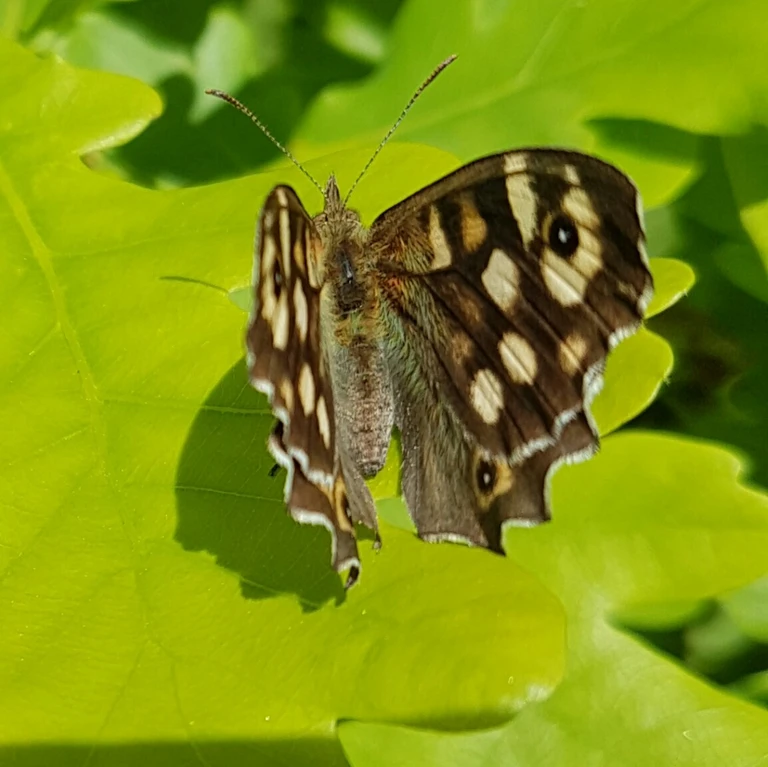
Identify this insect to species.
Pararge aegeria
